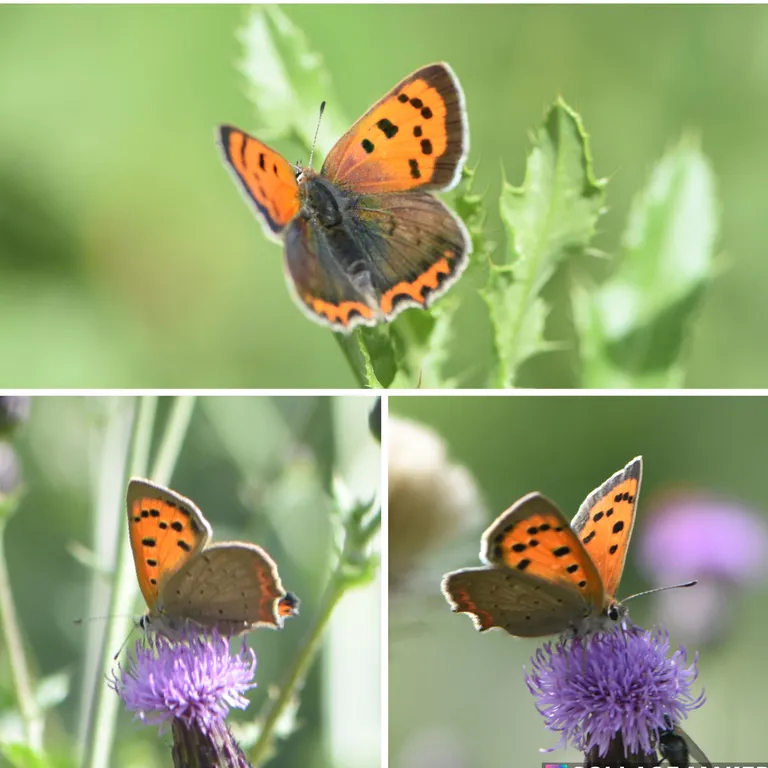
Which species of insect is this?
Lycaena phlaeas
